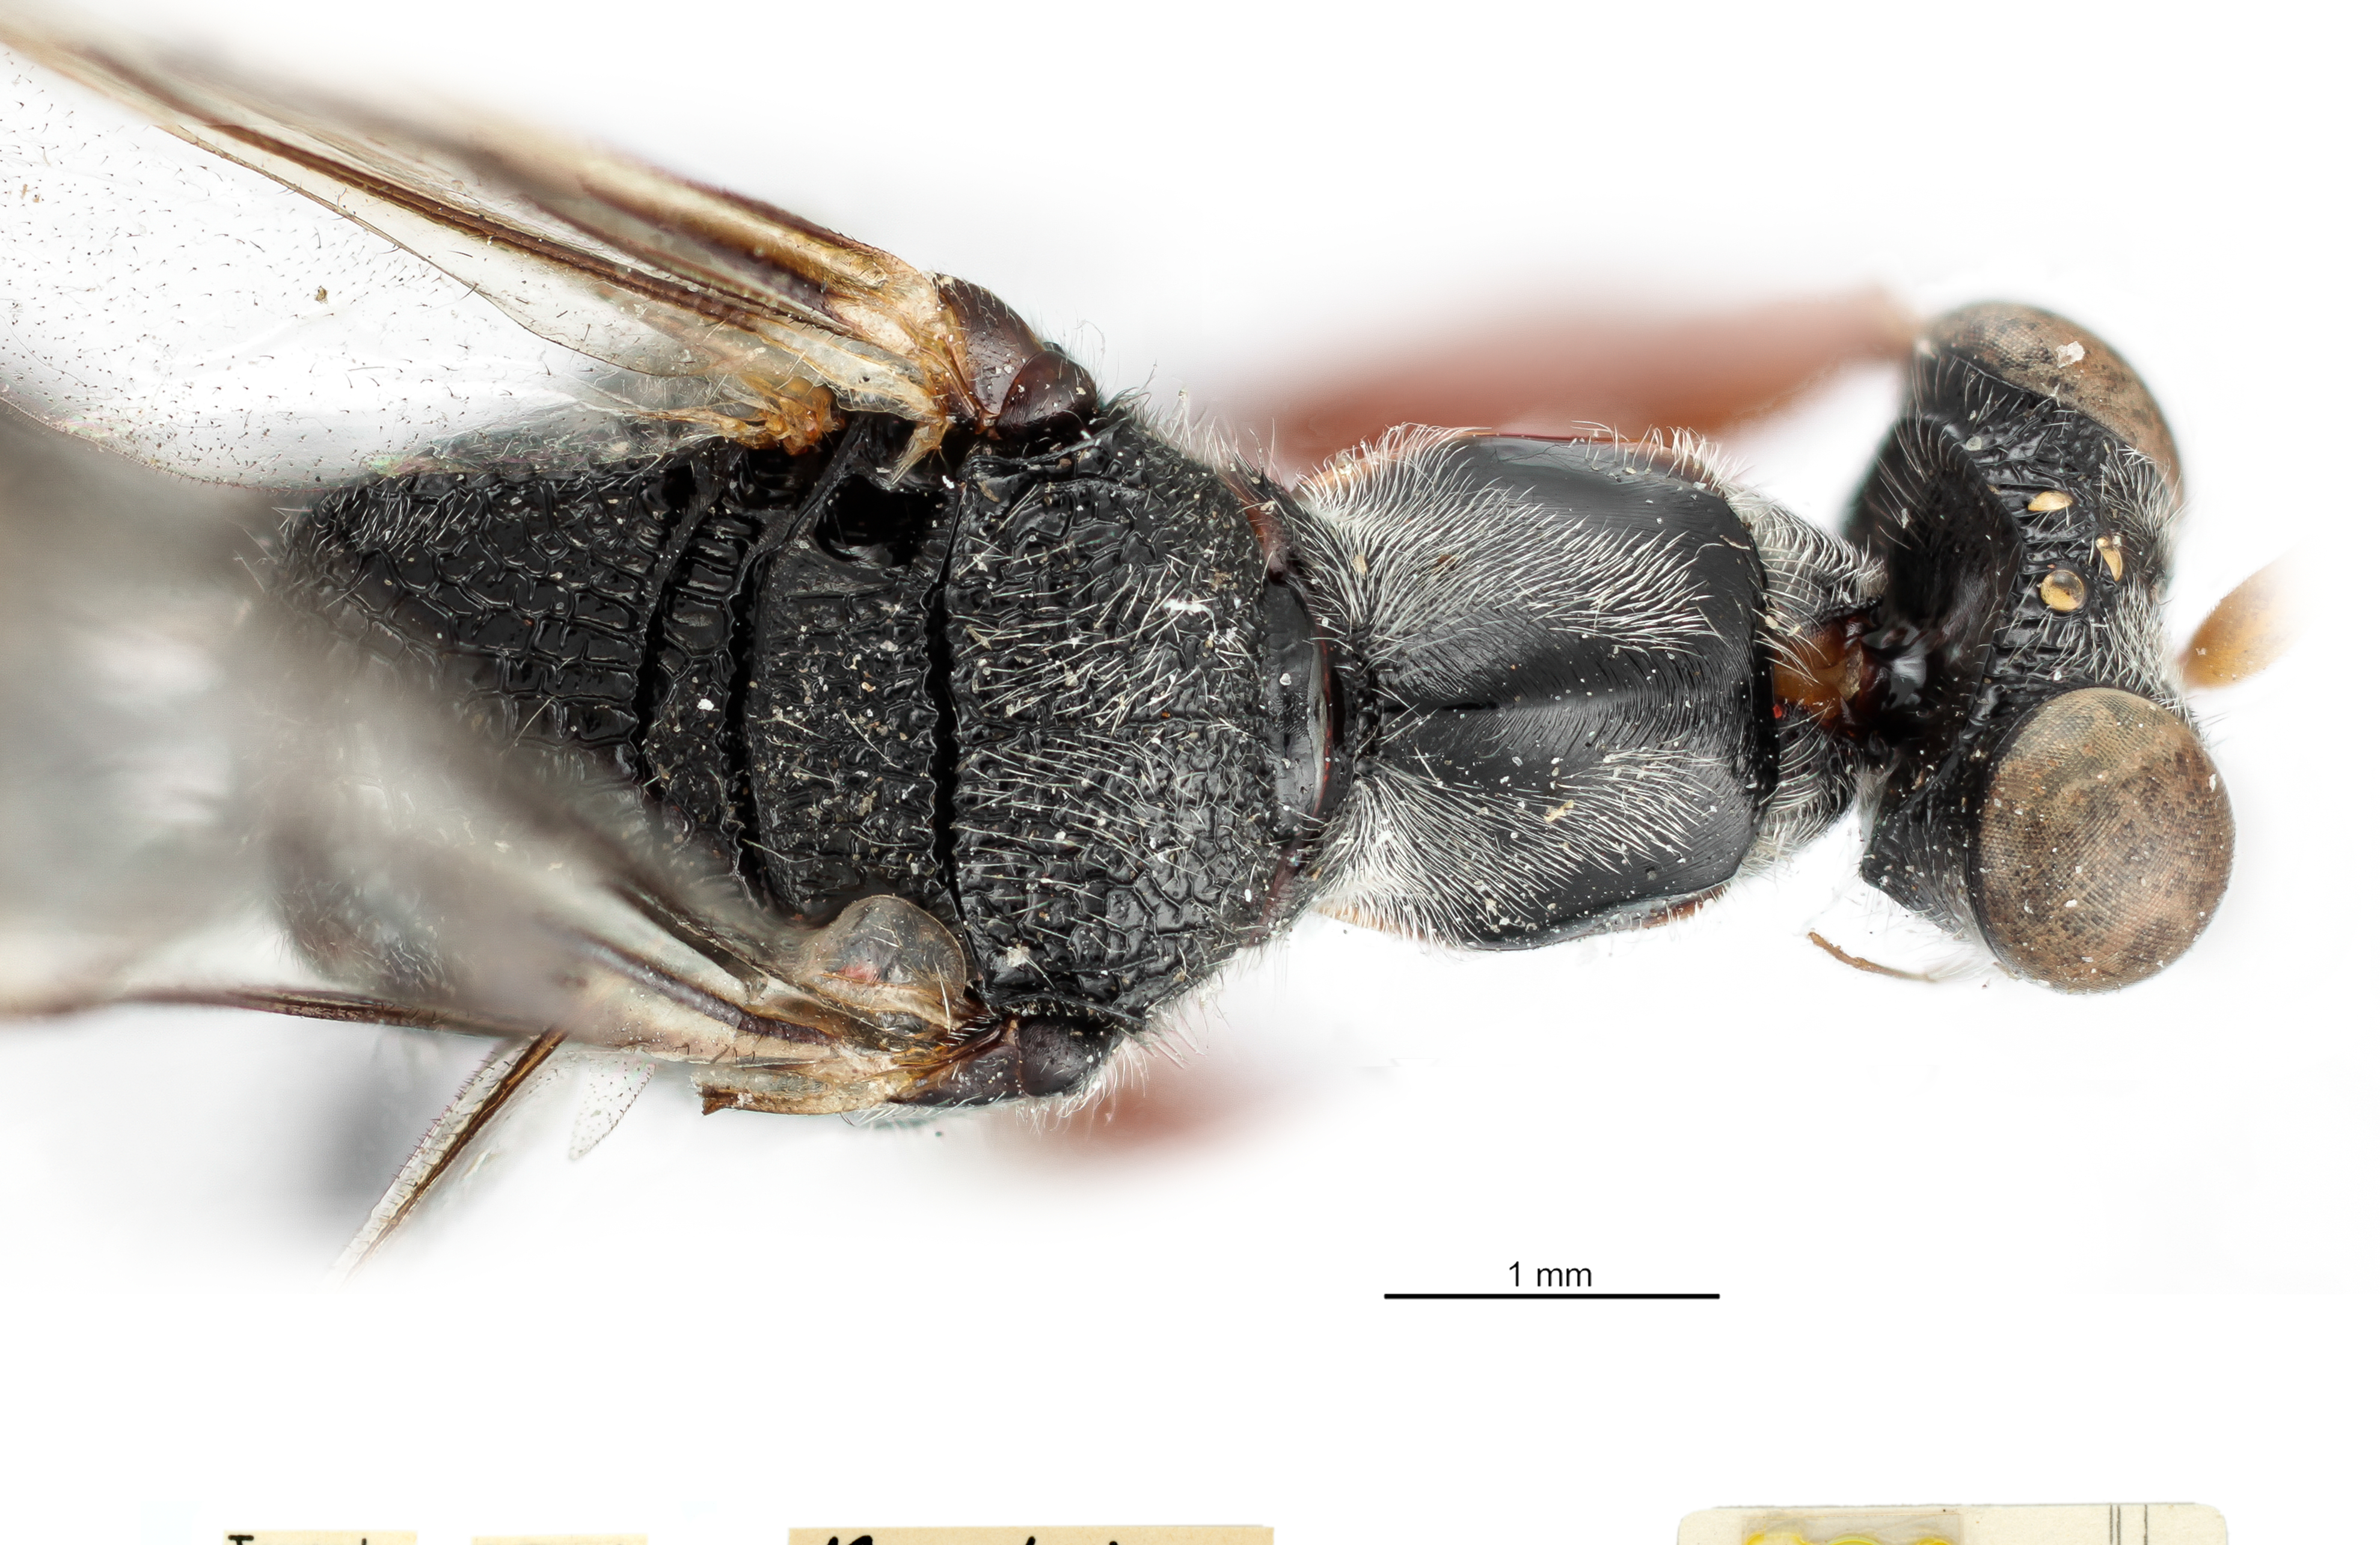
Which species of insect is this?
Megadryinus magnificus
